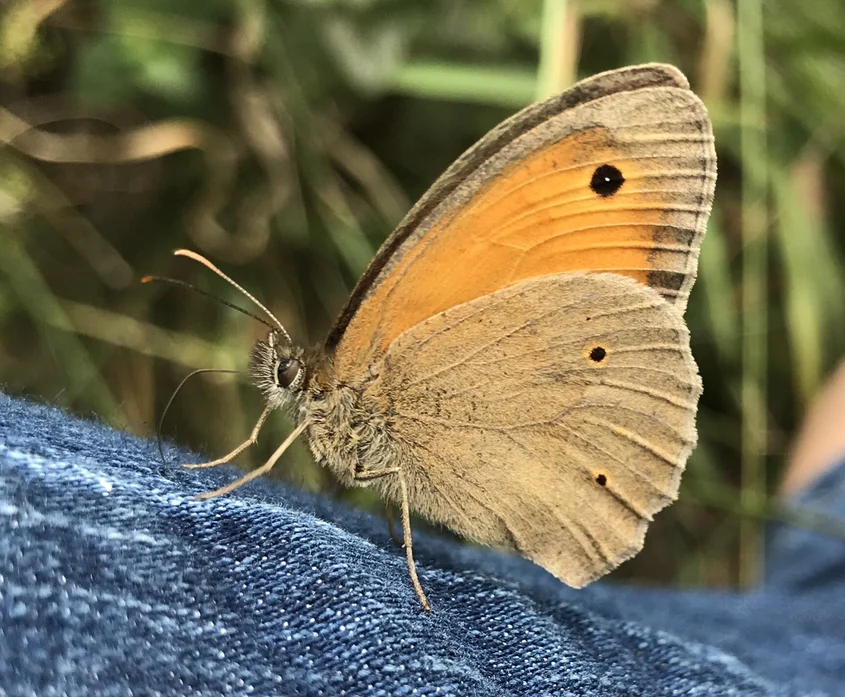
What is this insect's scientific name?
Maniola jurtina
